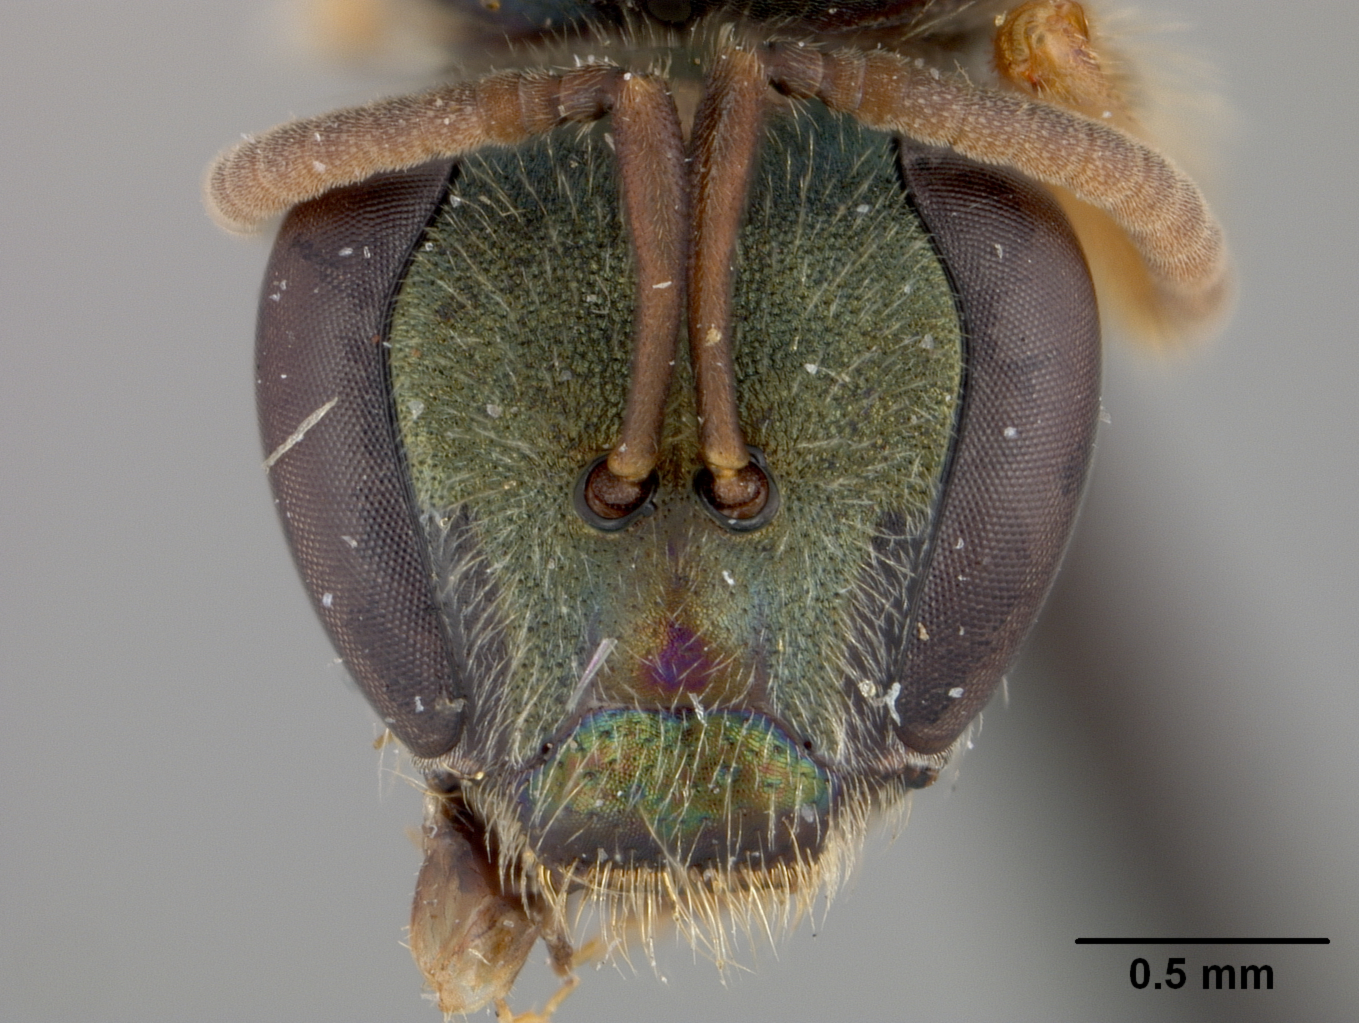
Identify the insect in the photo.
Halictus vexator
